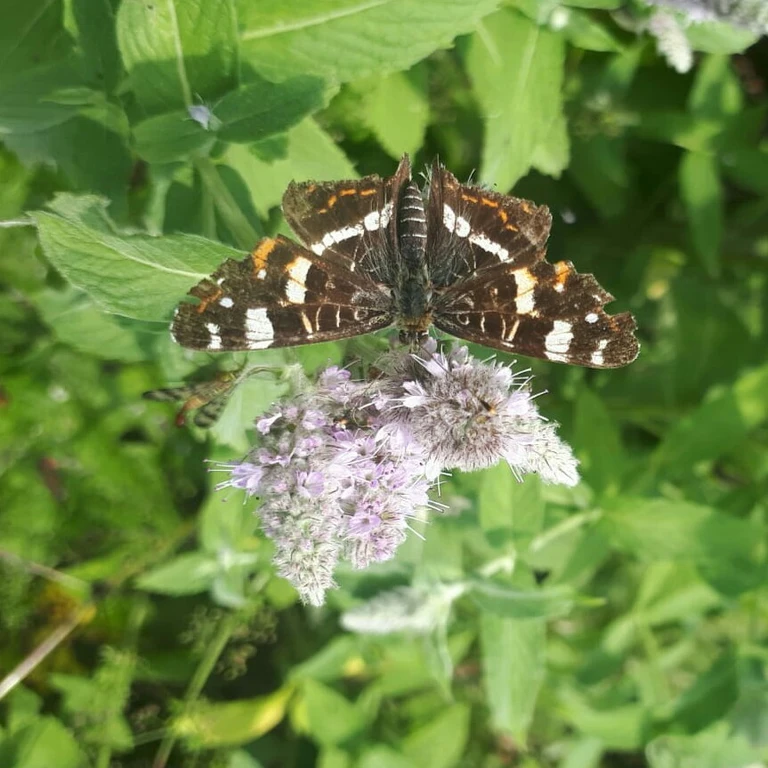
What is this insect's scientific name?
Araschnia levana
